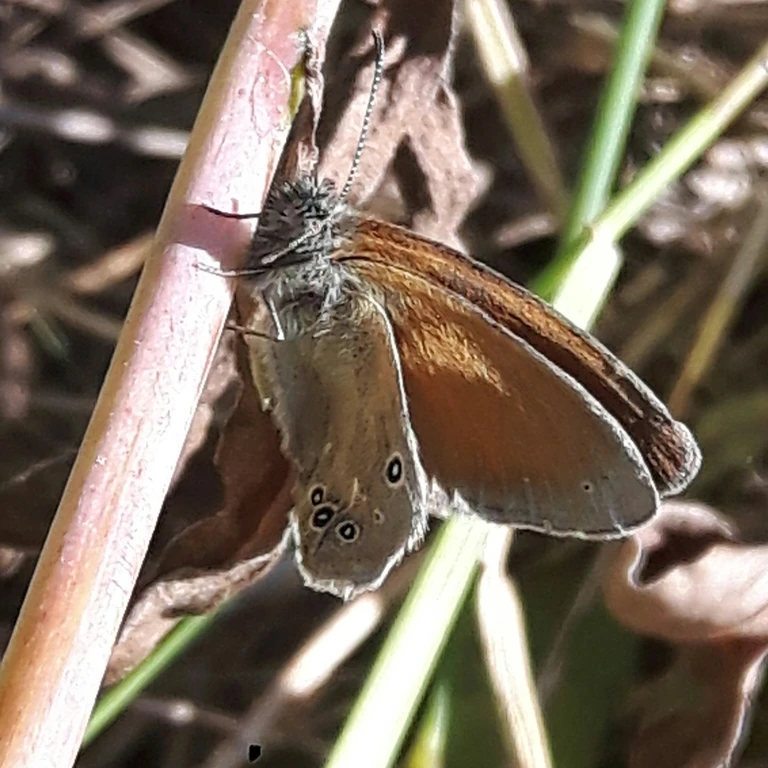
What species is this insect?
Coenonympha glycerion (also Coenonympha iphis)
